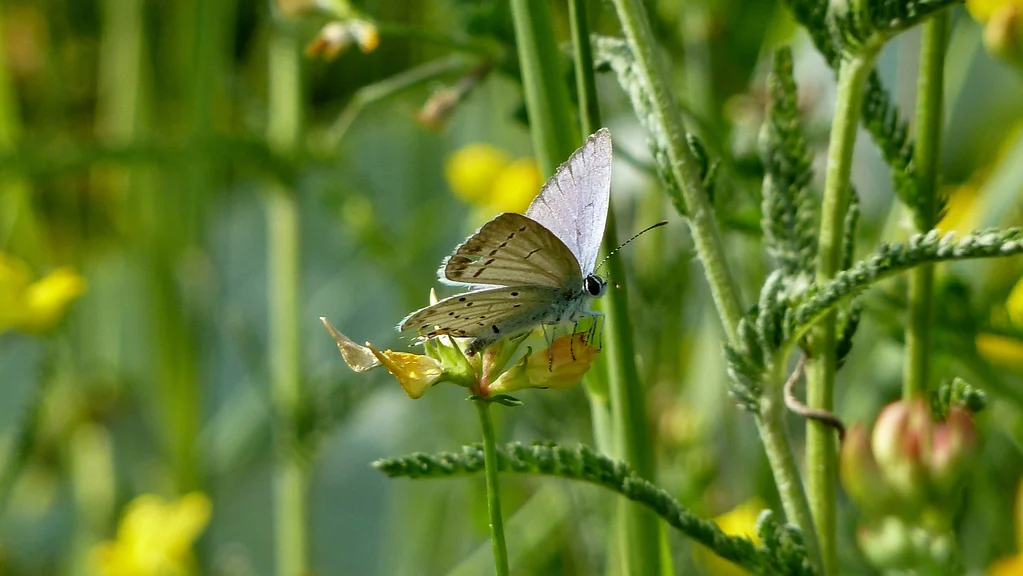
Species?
Cupido argiades (also Elkalyce argiades)
